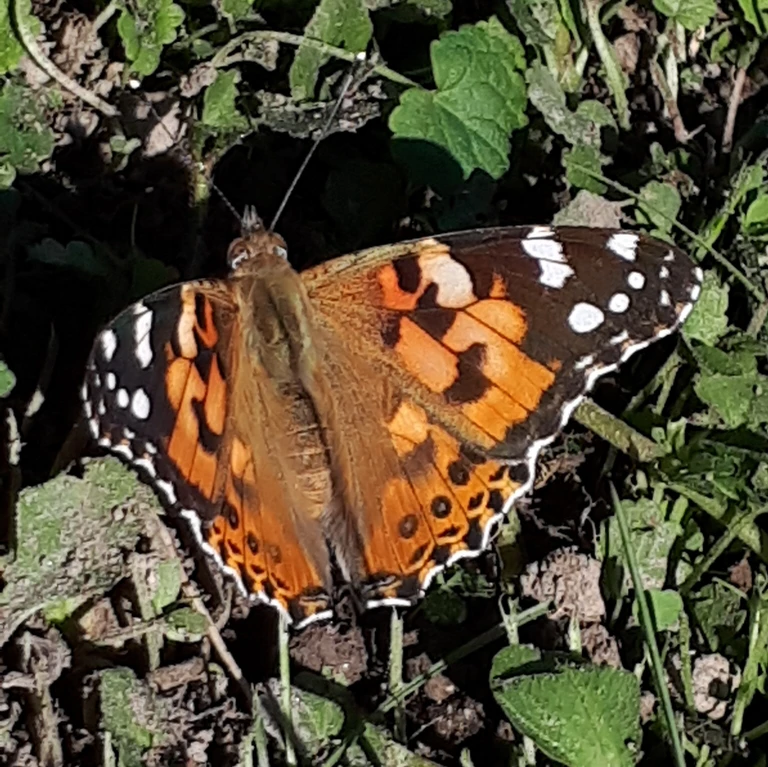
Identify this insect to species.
Vanessa cardui
